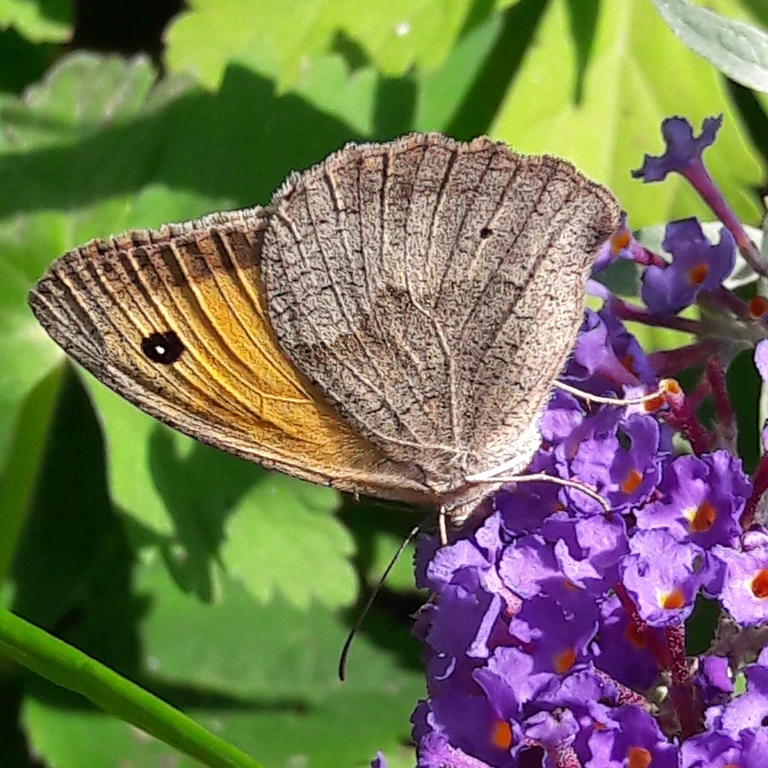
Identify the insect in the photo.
Maniola jurtina
